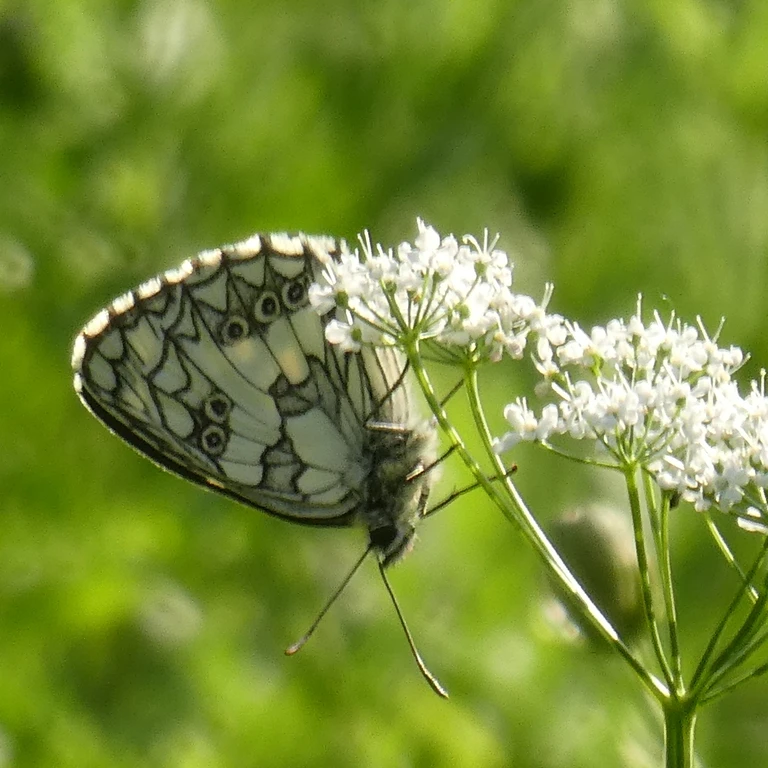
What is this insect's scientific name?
Melanargia galathea
